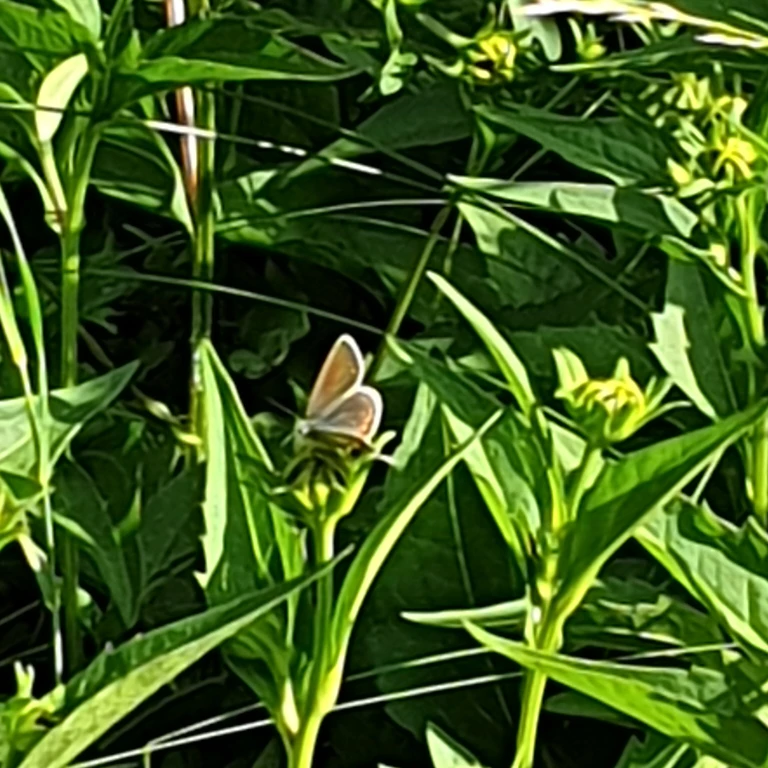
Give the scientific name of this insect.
Polyommatus icarus
